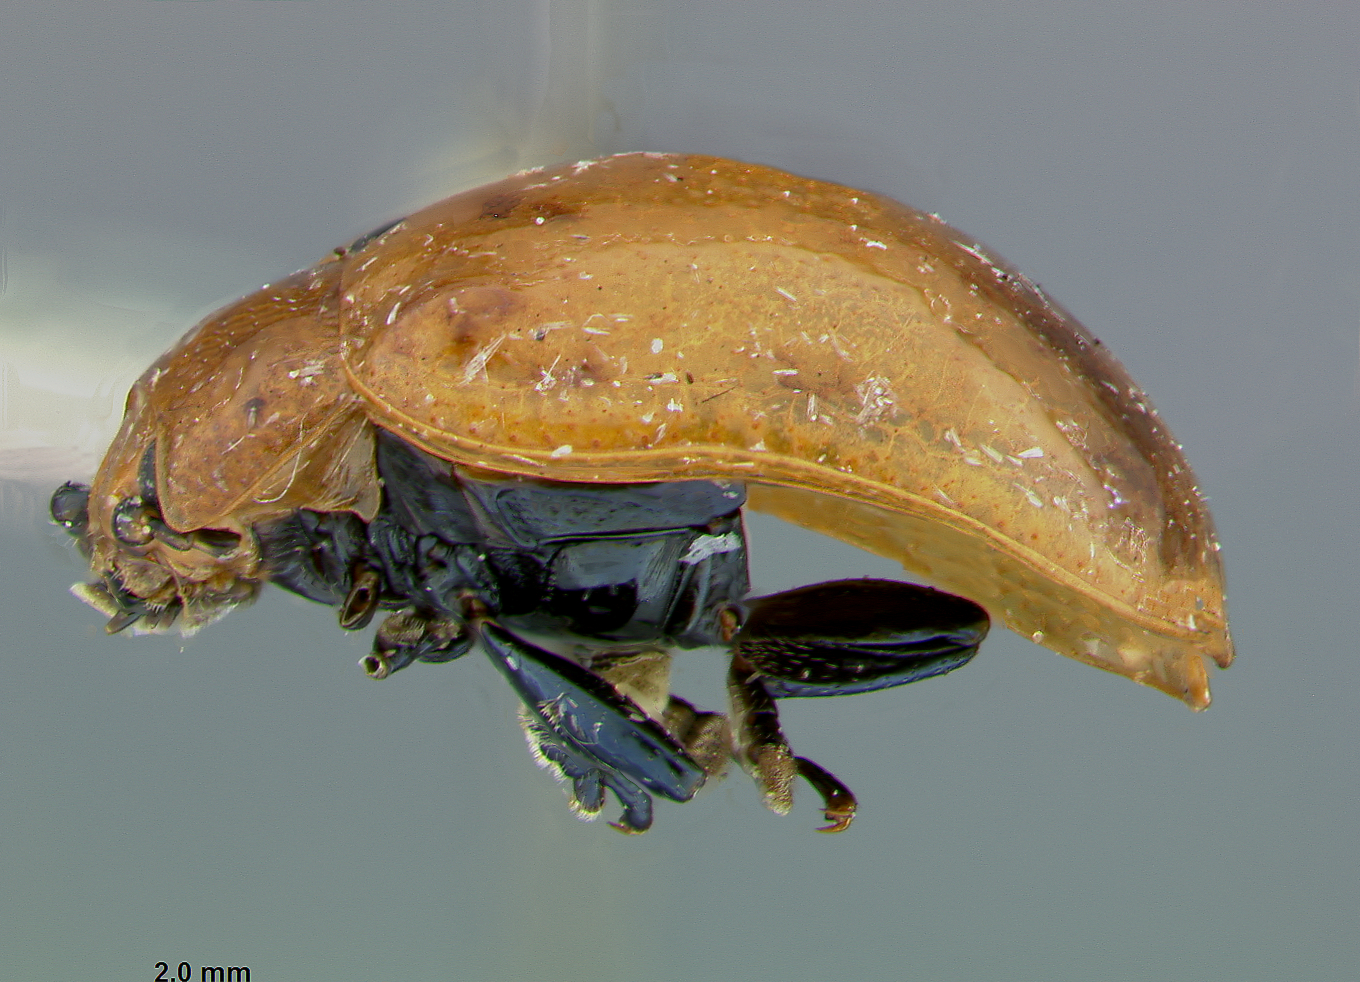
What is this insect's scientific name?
Phaedon barberi
